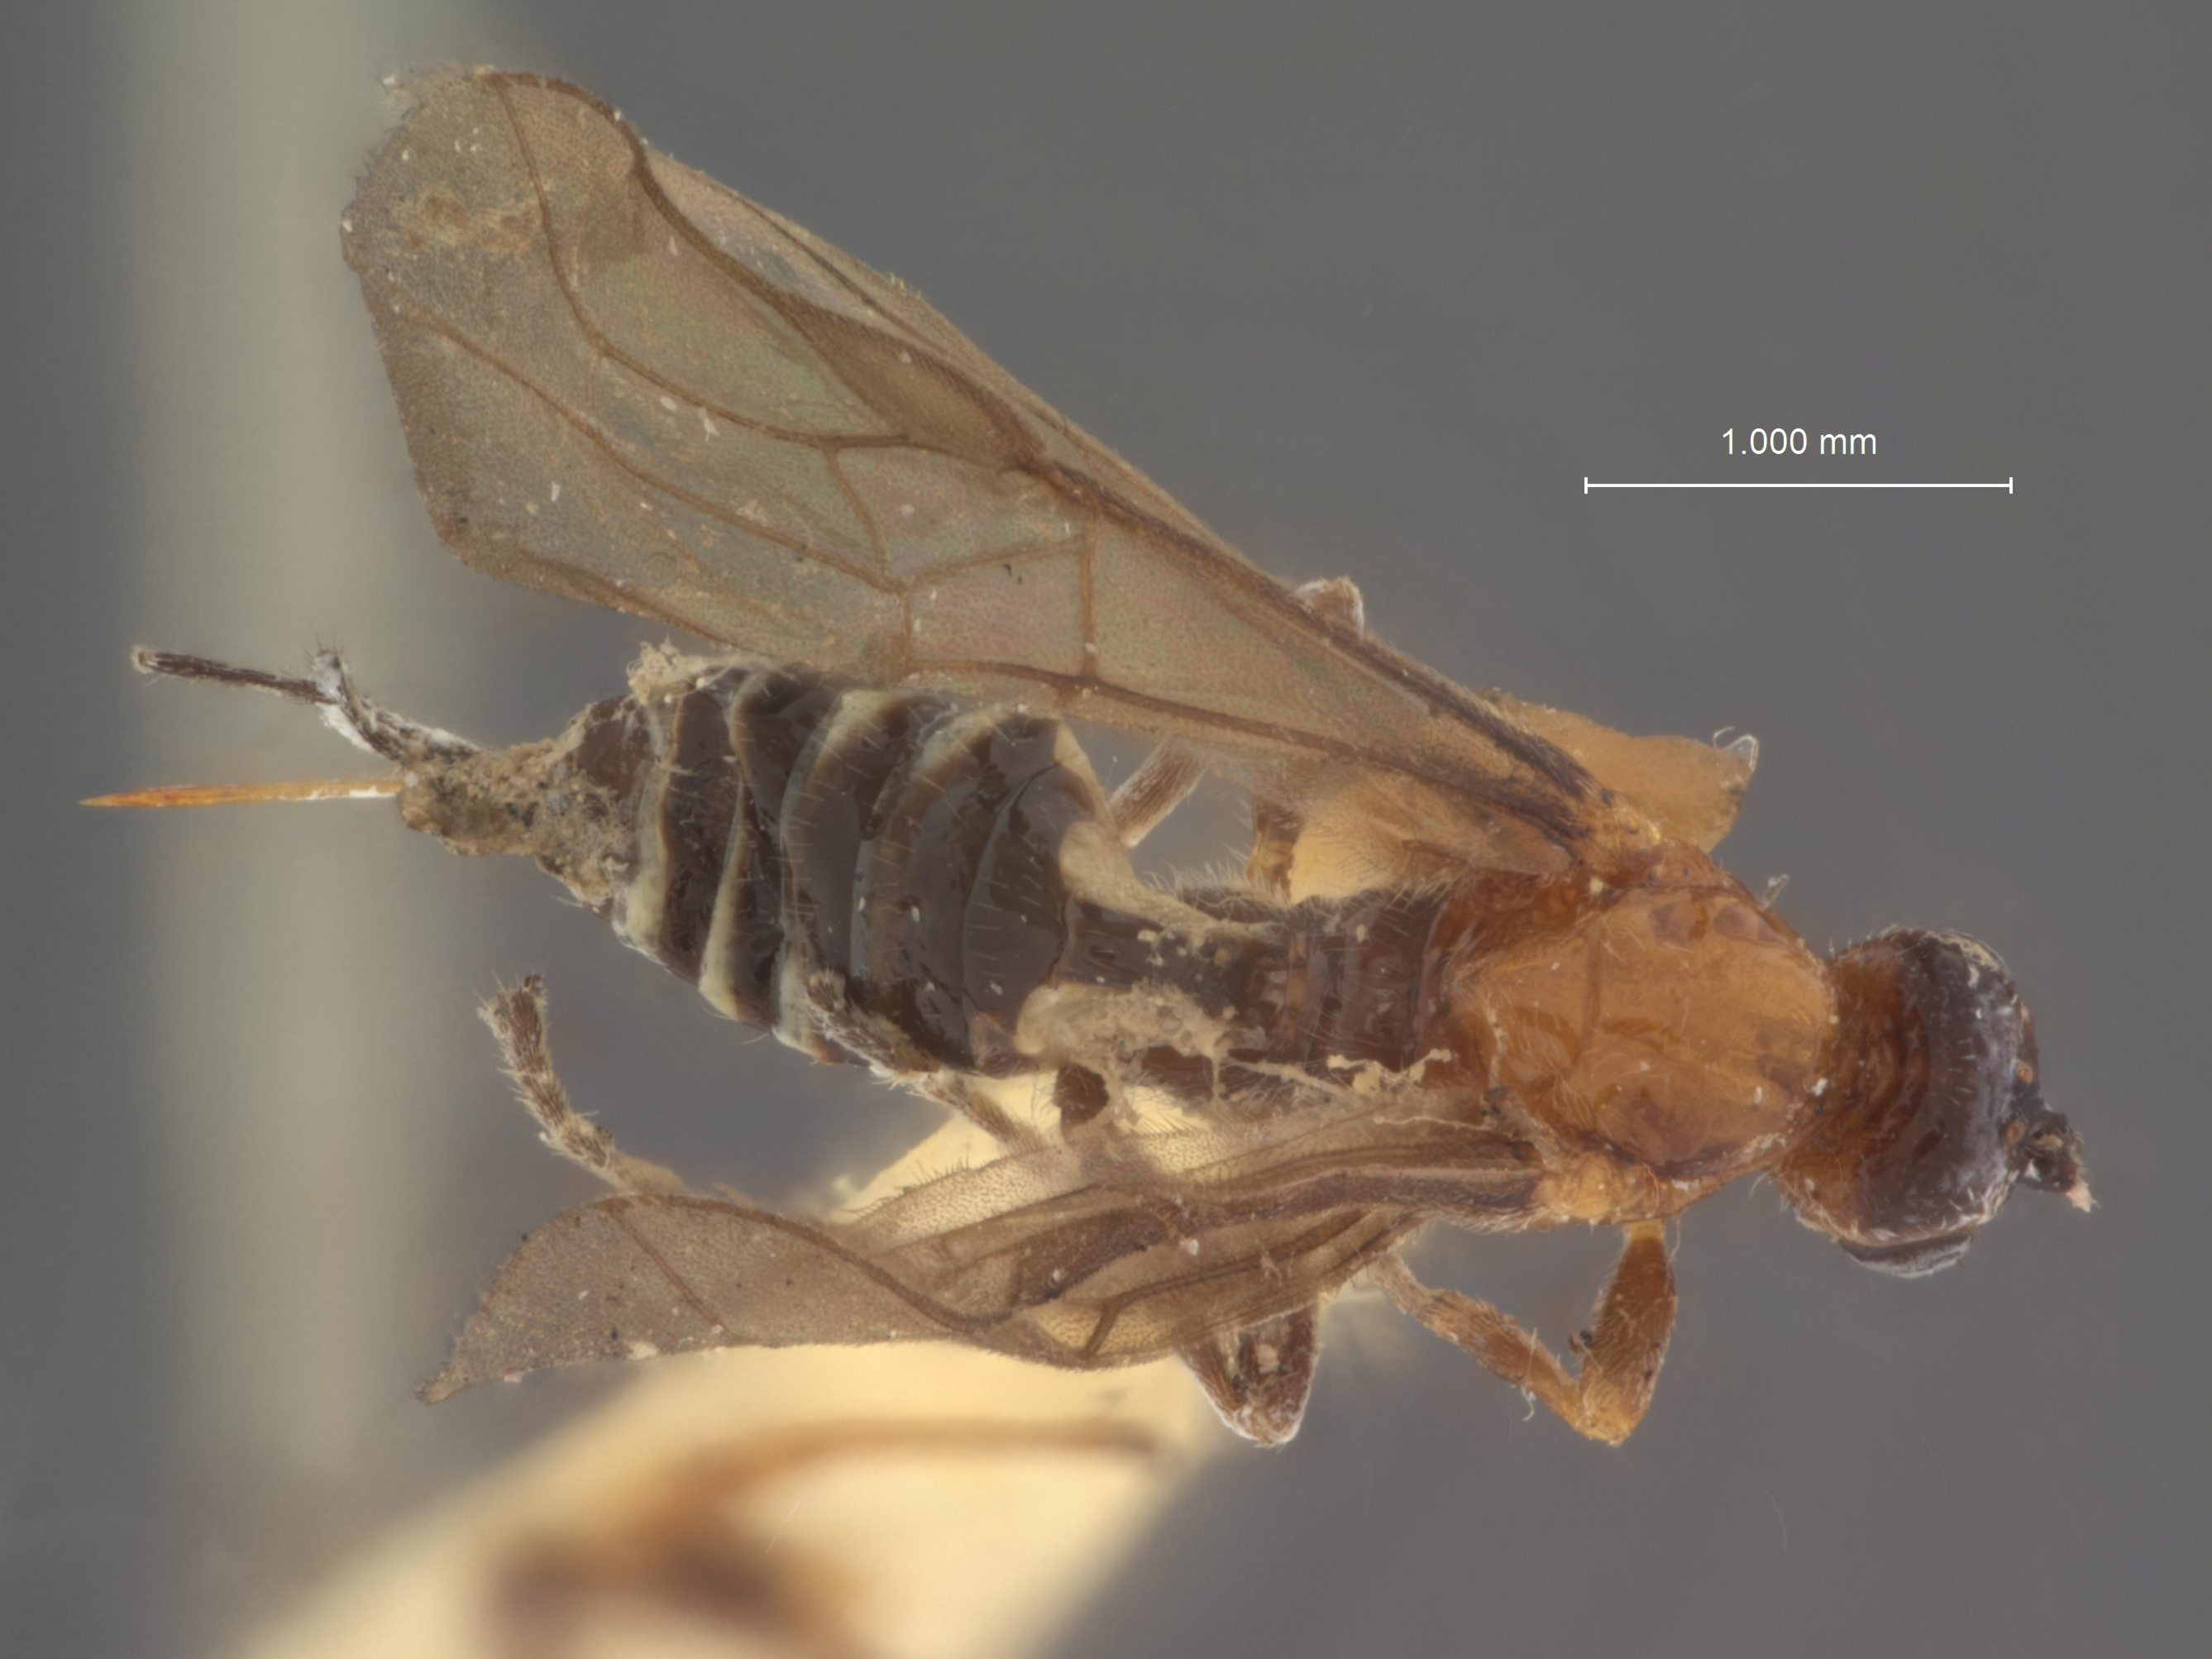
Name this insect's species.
Amyosoma chilonis
